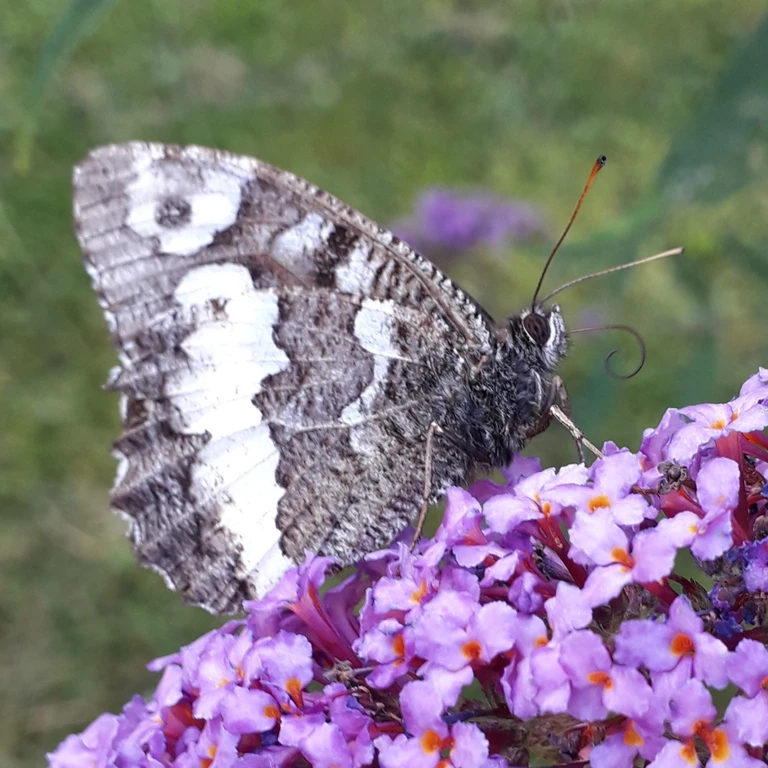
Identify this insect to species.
Brintesia circe
